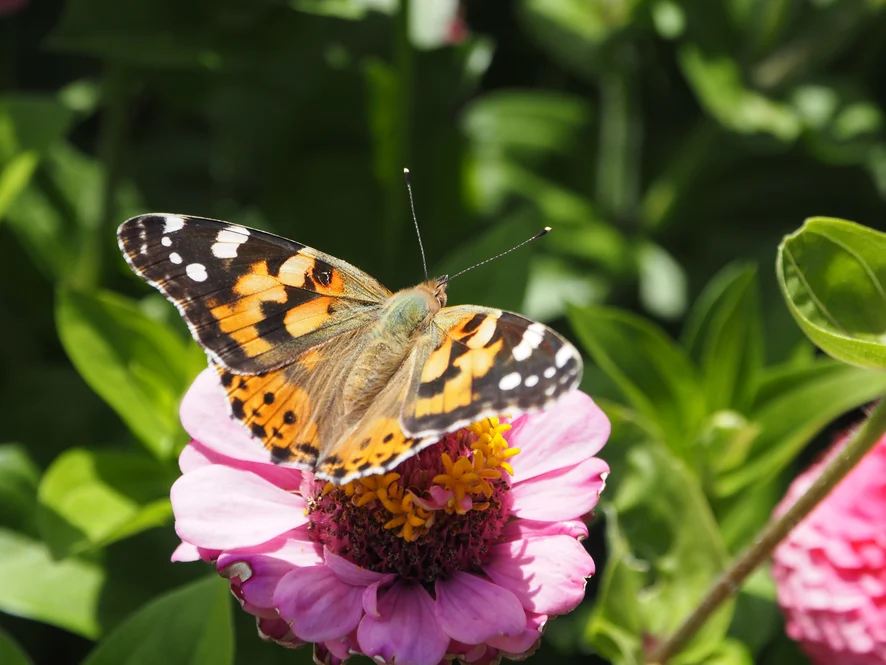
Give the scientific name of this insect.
Vanessa cardui
